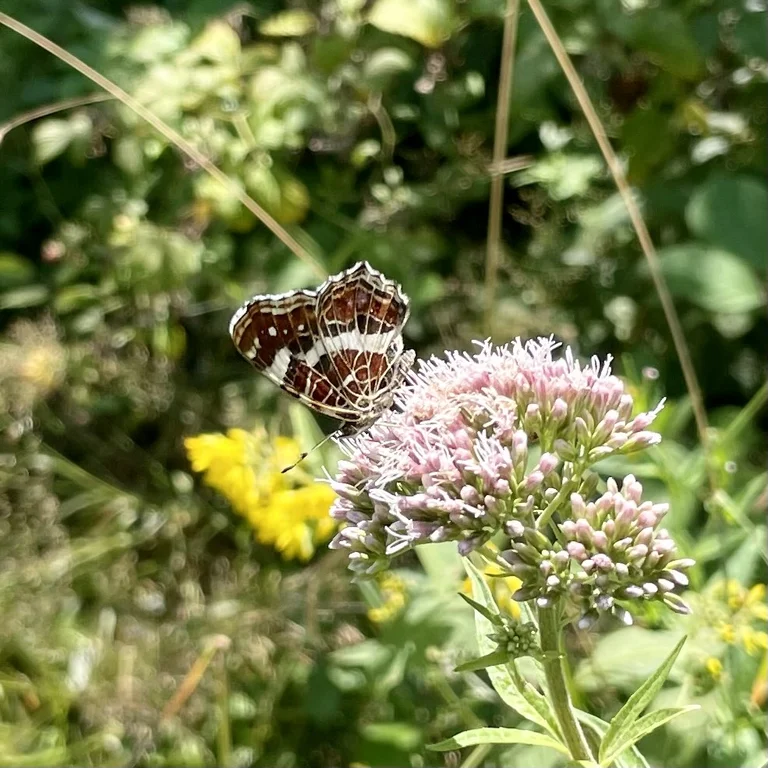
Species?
Araschnia levana
